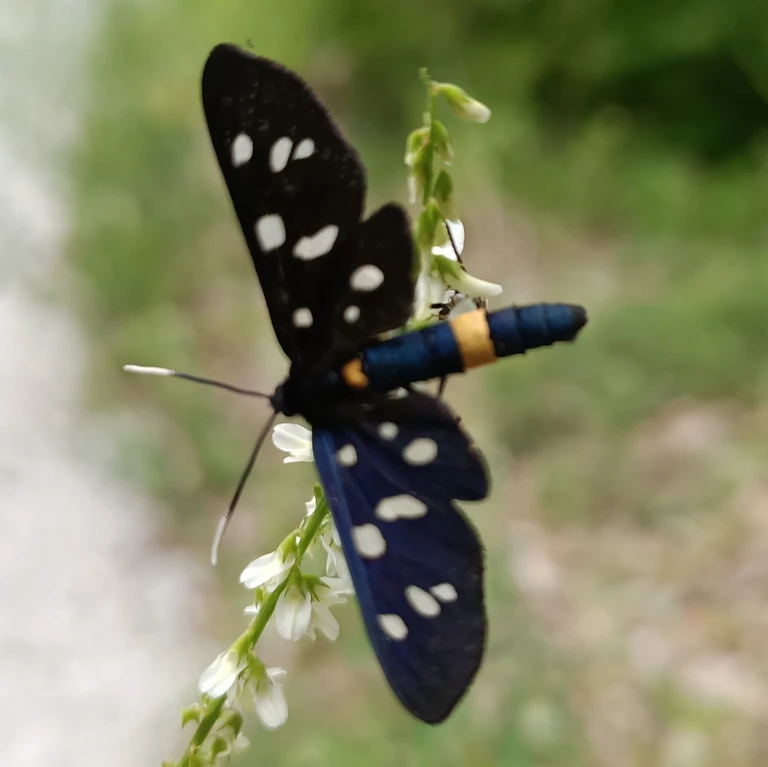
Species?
Amata phegea
